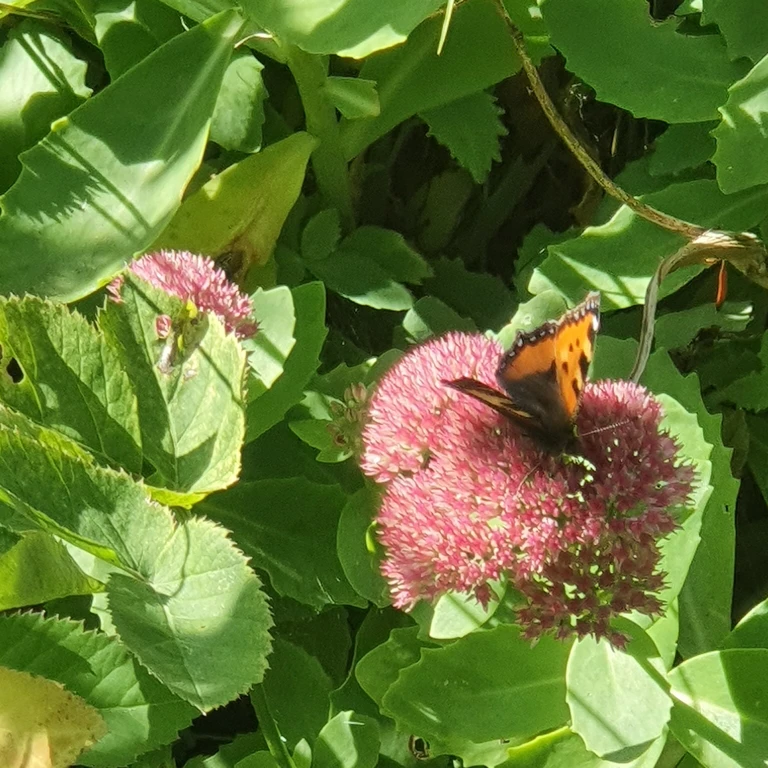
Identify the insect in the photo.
Aglais urticae
